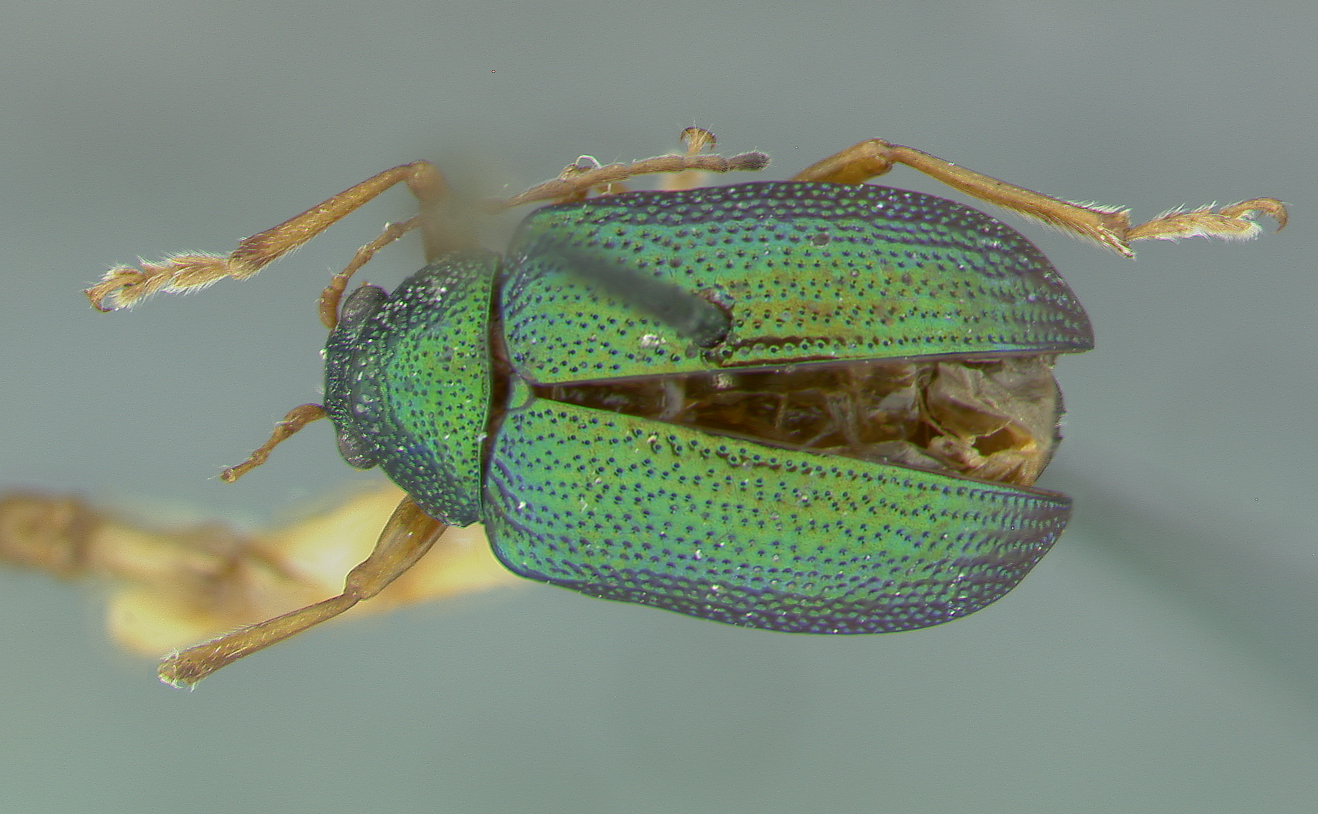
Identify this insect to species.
Colaspis cubensis
